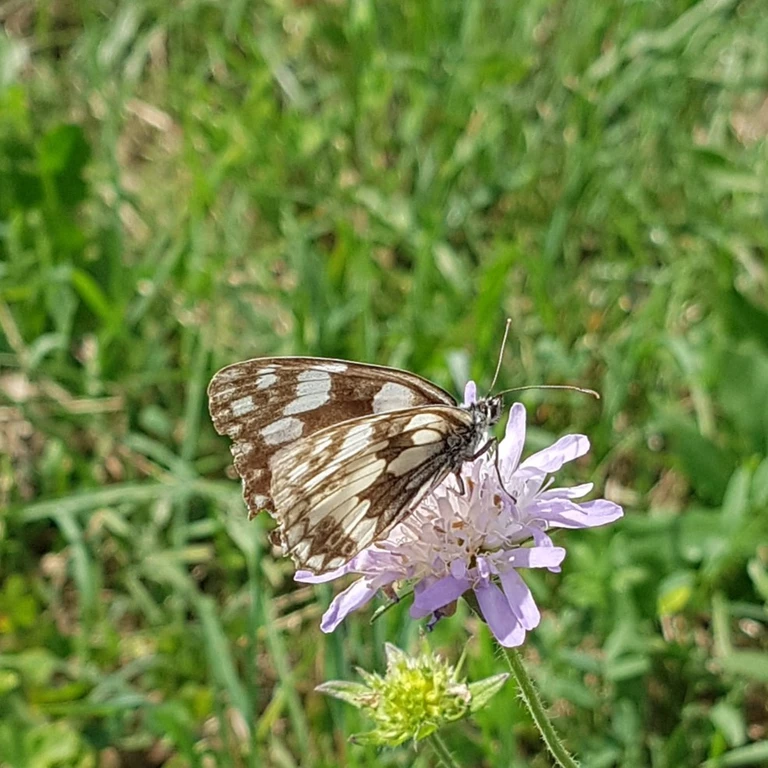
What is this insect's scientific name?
Melanargia galathea
